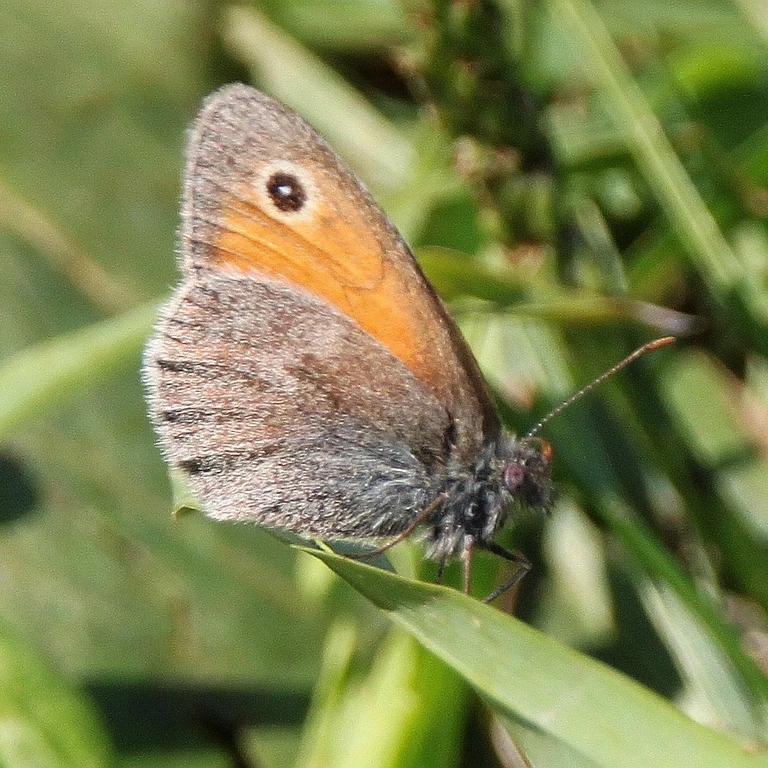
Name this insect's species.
Coenonympha pamphilus
